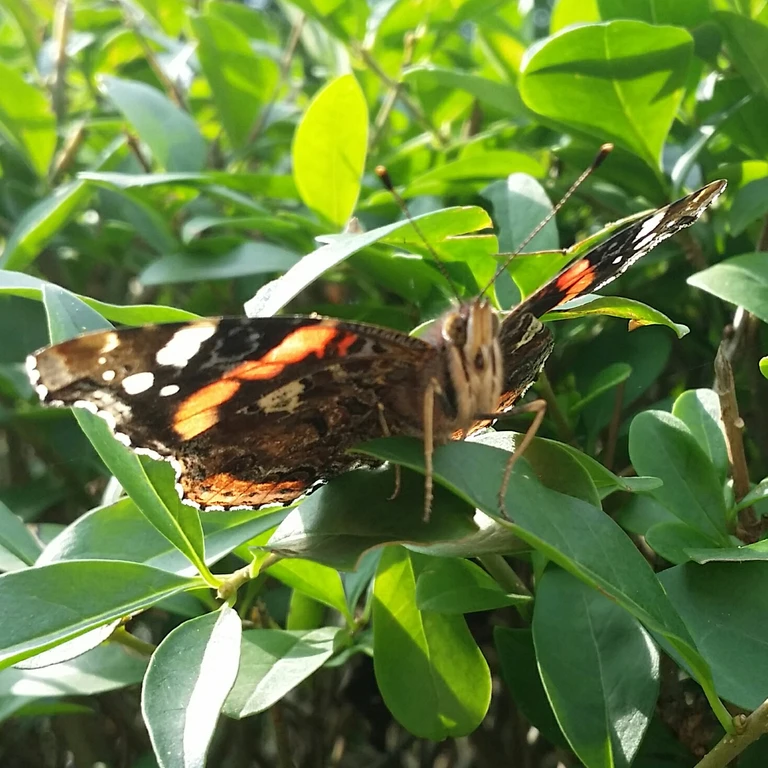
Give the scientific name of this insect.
Vanessa atalanta
